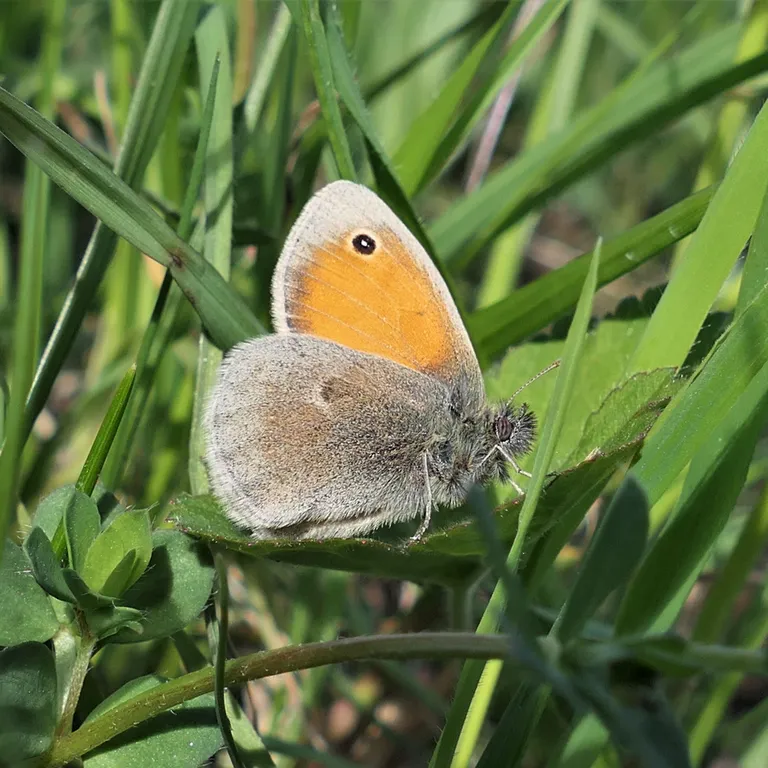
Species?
Coenonympha pamphilus
